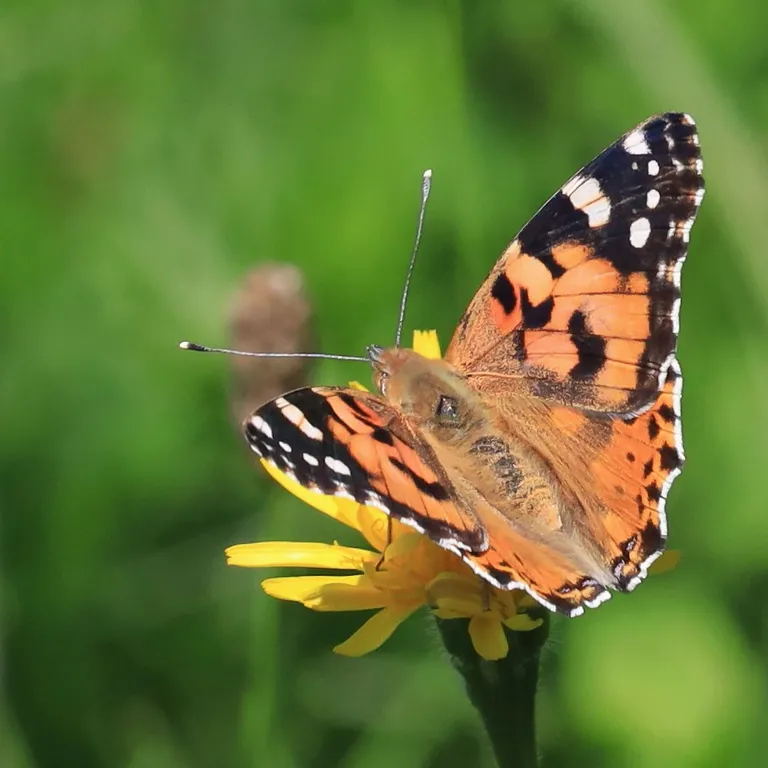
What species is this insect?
Vanessa cardui
